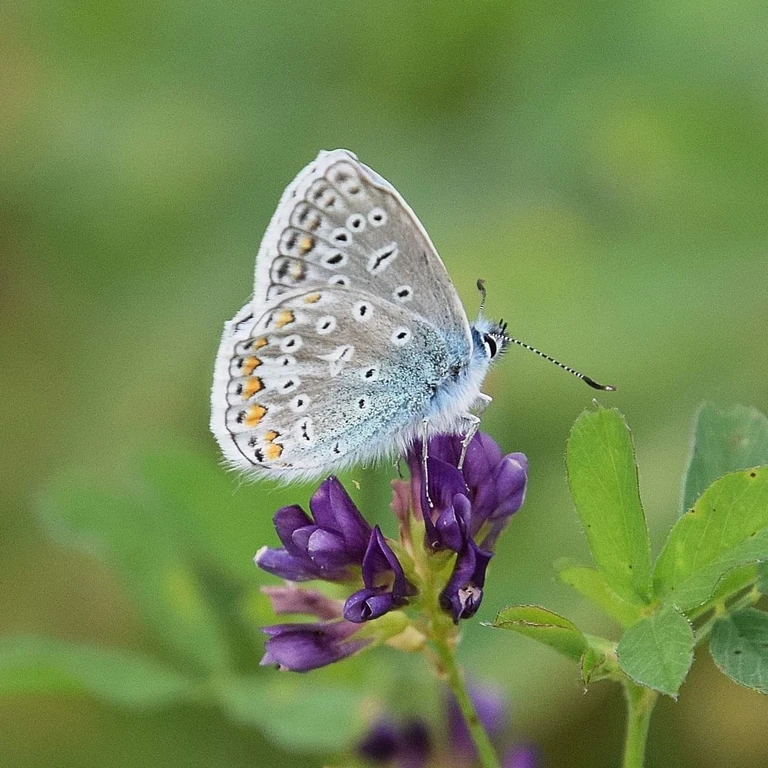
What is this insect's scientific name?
Polyommatus icarus
